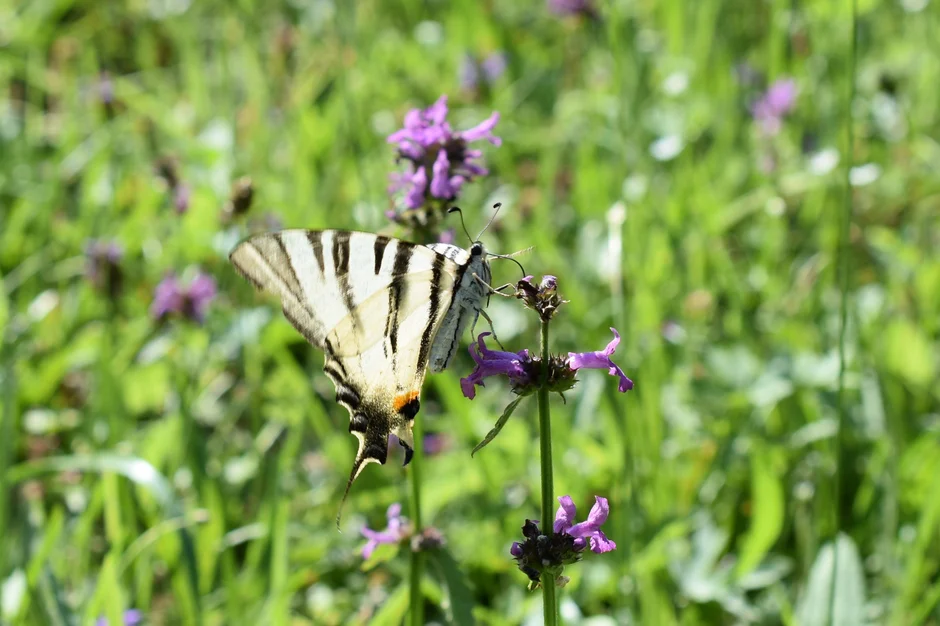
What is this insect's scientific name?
Iphiclides podalirius
